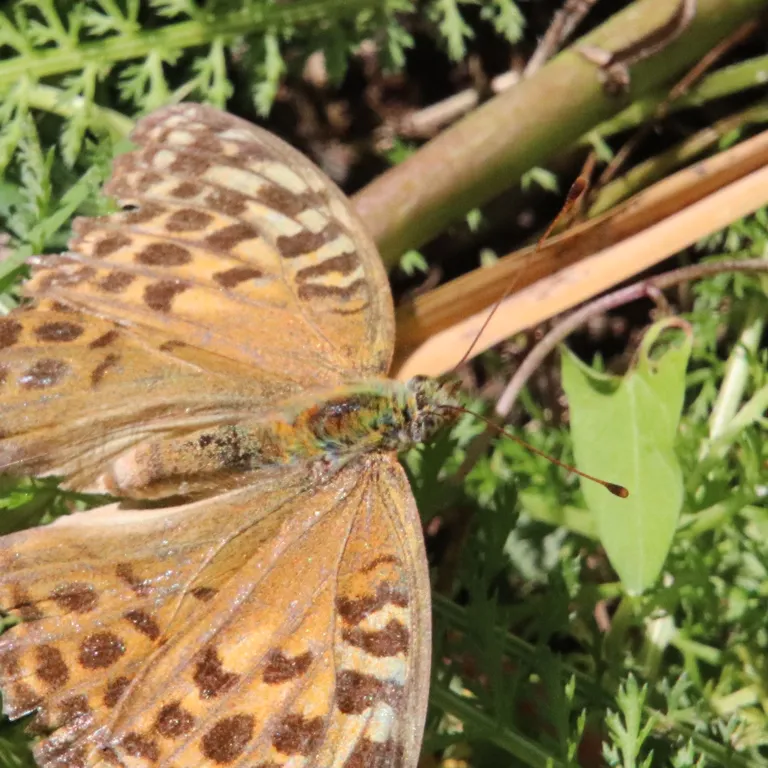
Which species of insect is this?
Argynnis paphia
